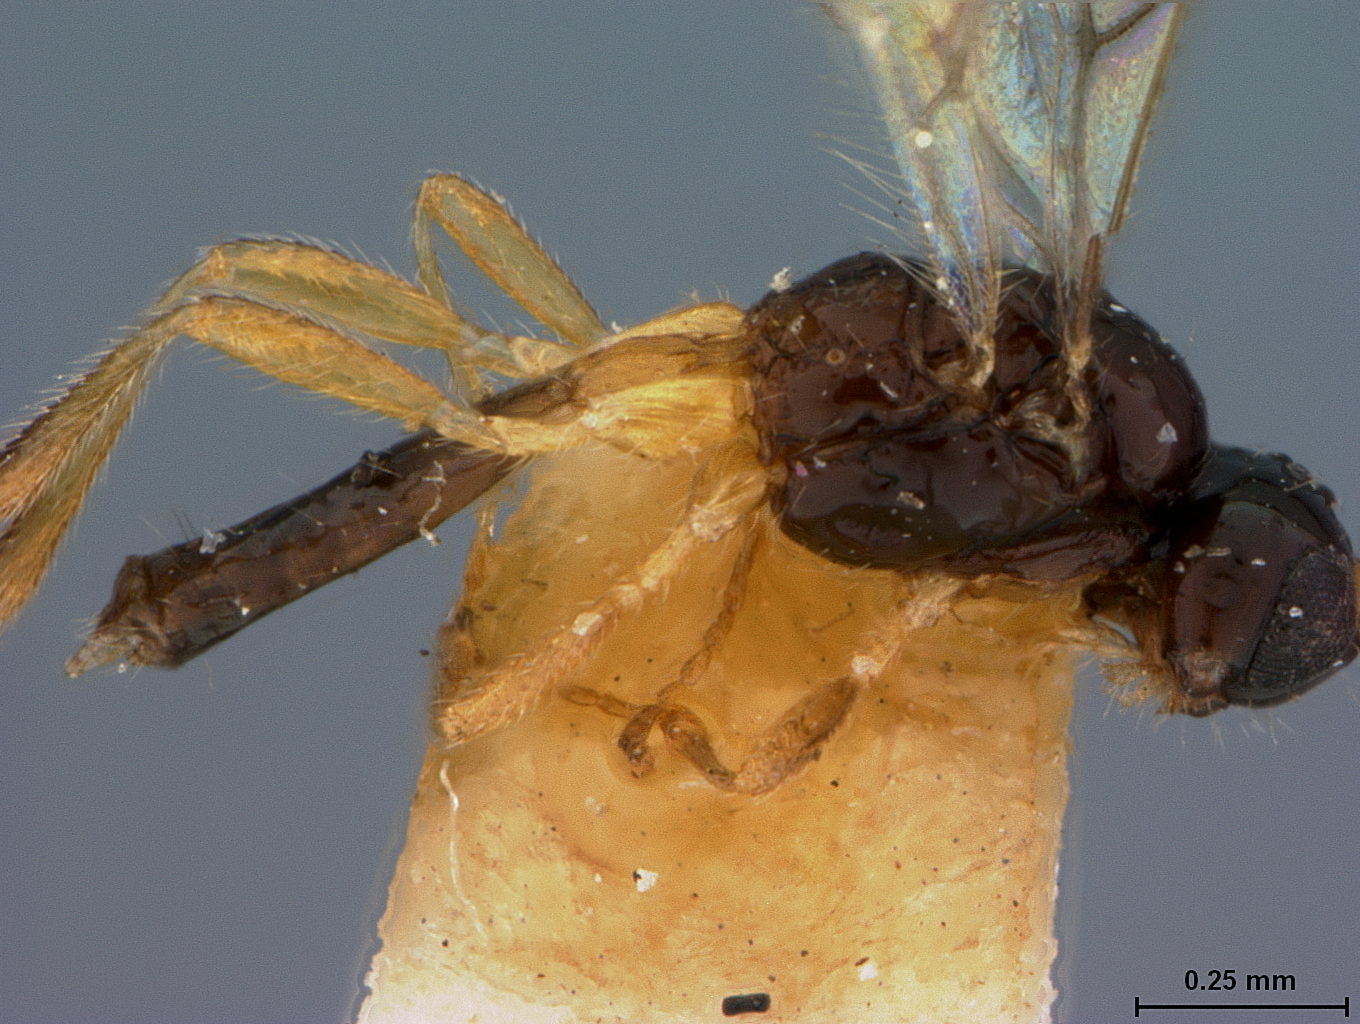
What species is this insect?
Synaldis rotundidens
